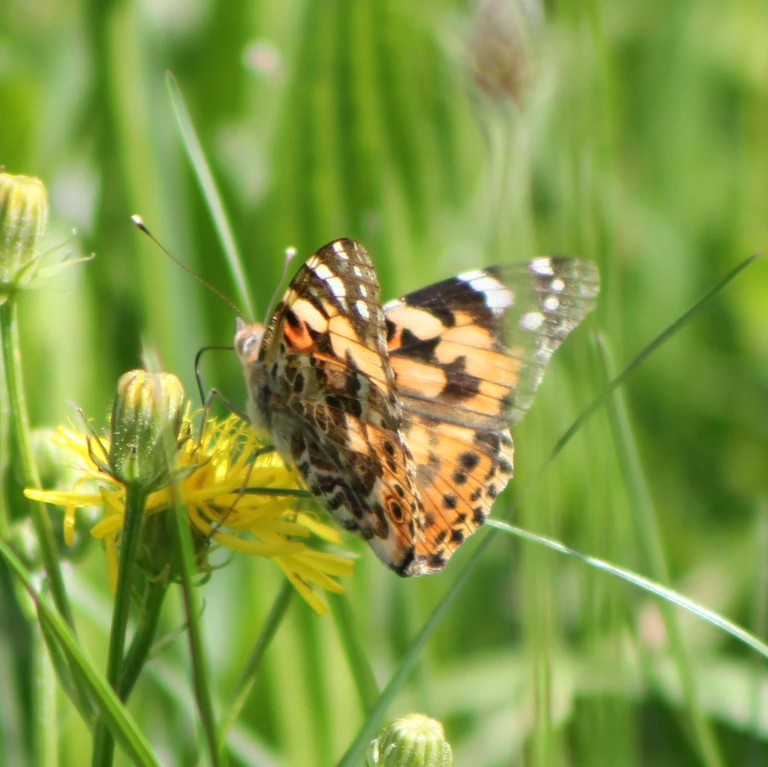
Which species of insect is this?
Vanessa cardui
